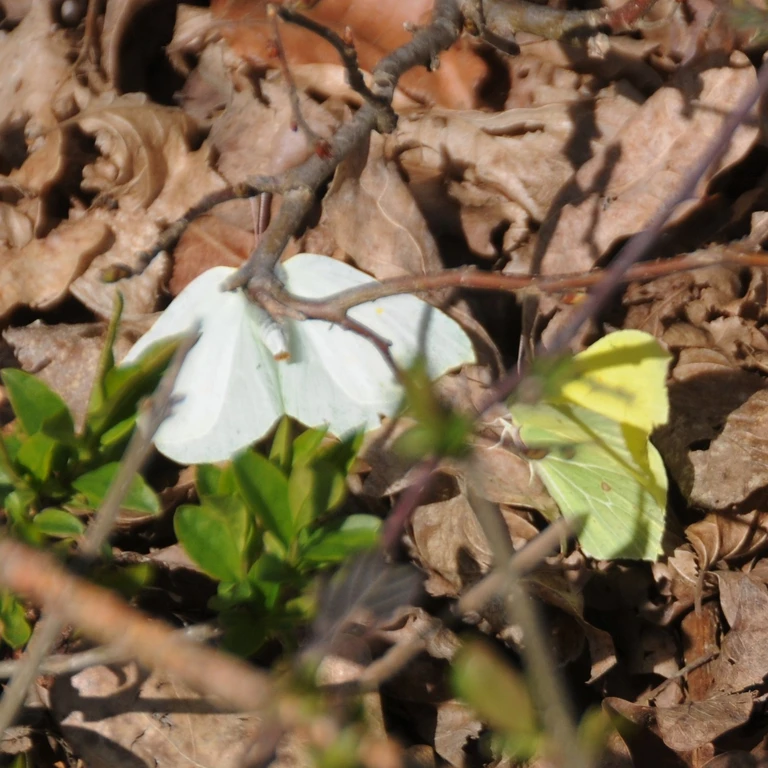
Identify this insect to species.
Gonepteryx rhamni
